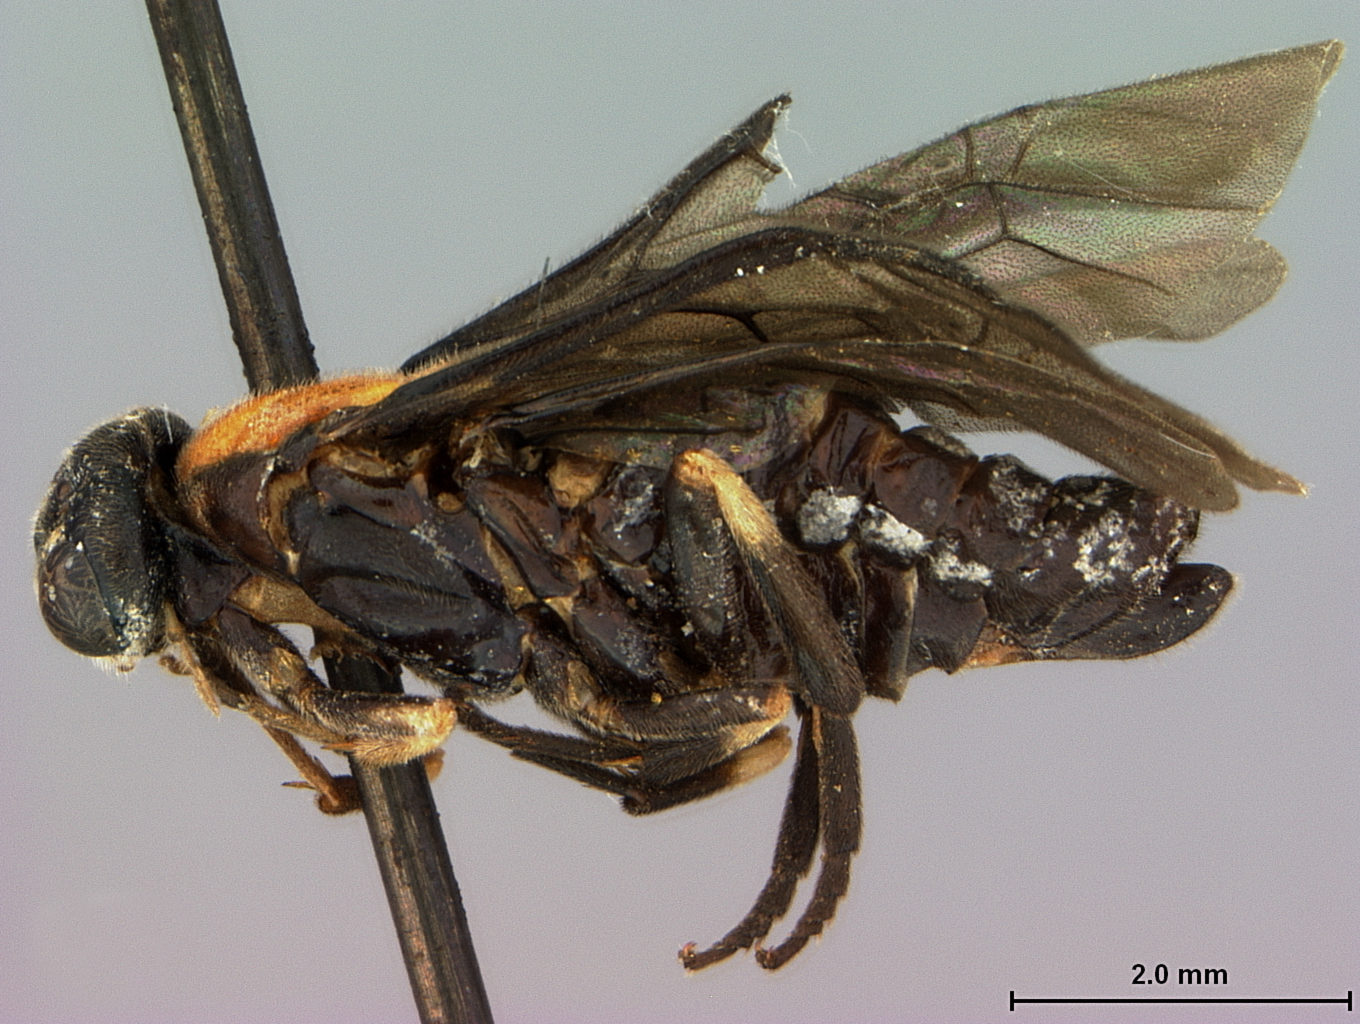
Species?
Sphacophilus jucunus
